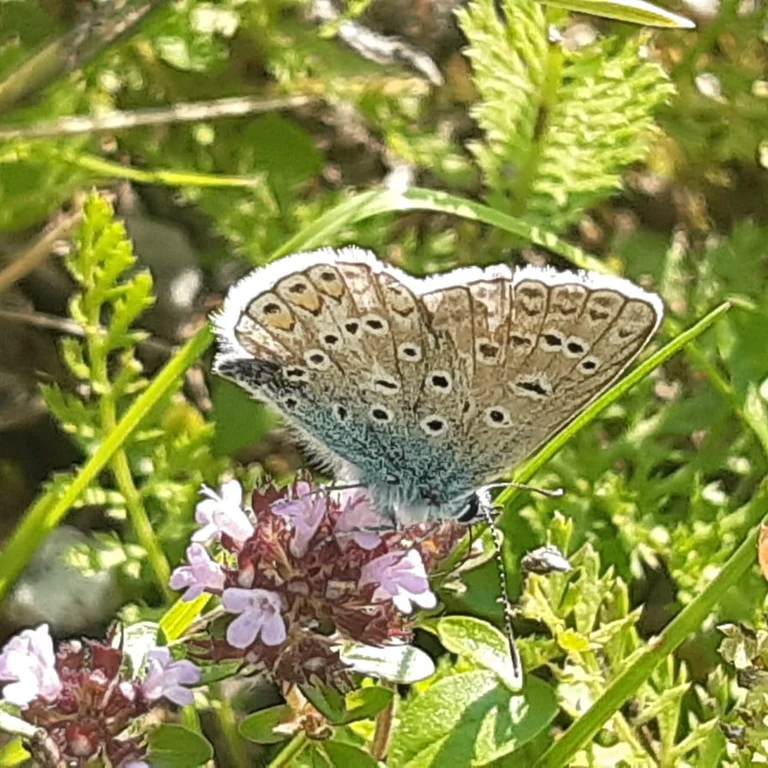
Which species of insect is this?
Polyommatus icarus
